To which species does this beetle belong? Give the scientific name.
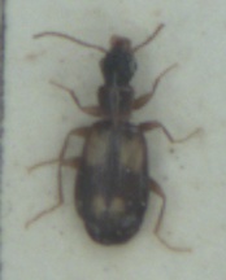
Calodromius spilotus
